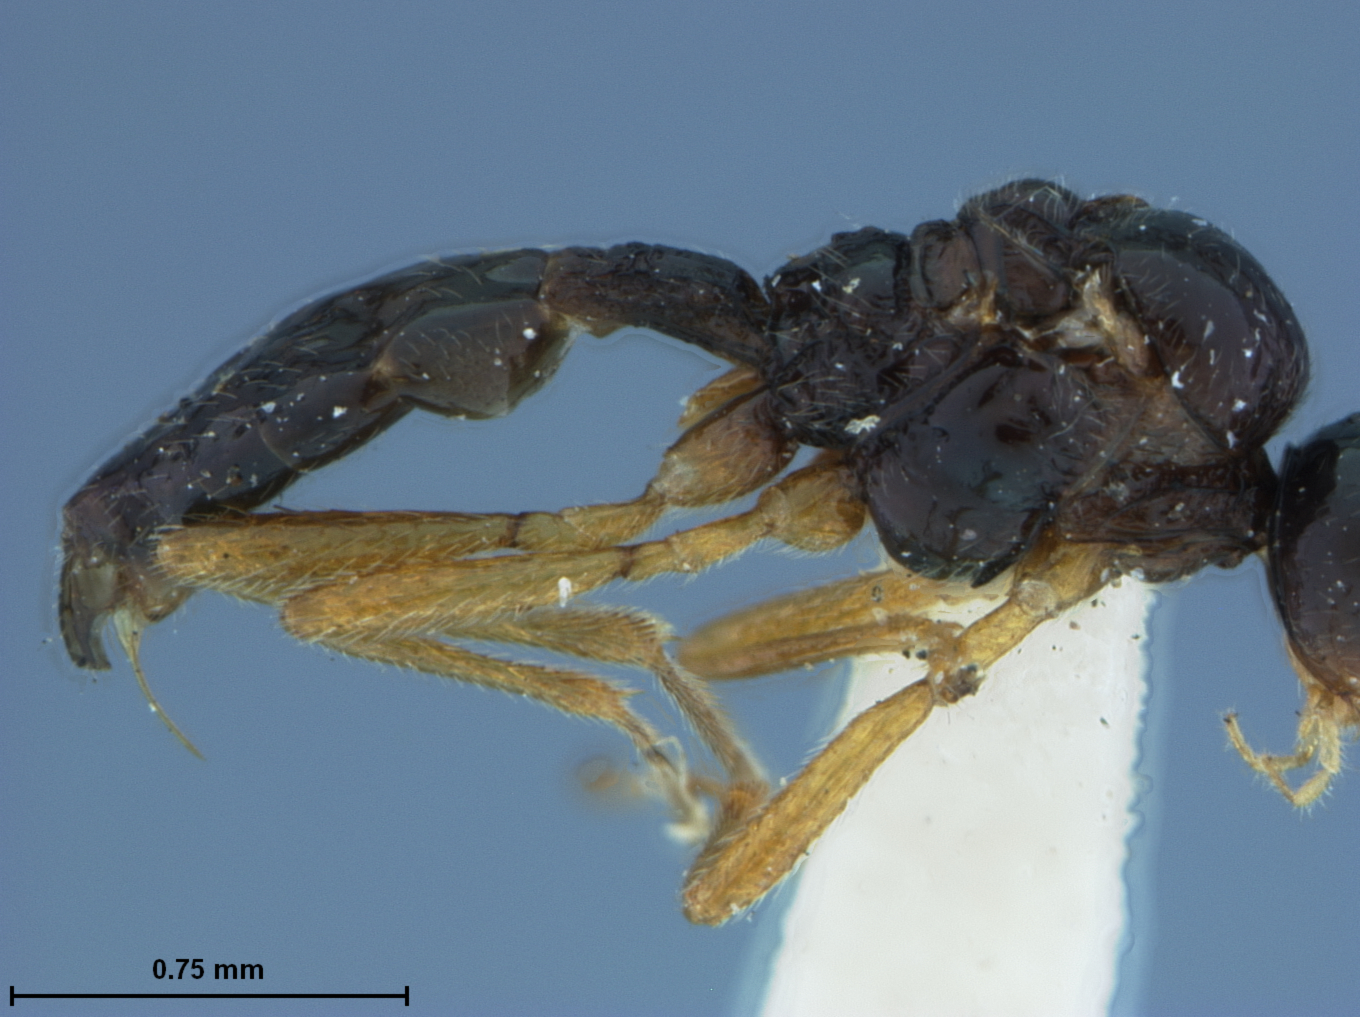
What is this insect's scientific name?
Aphidius paulensis
